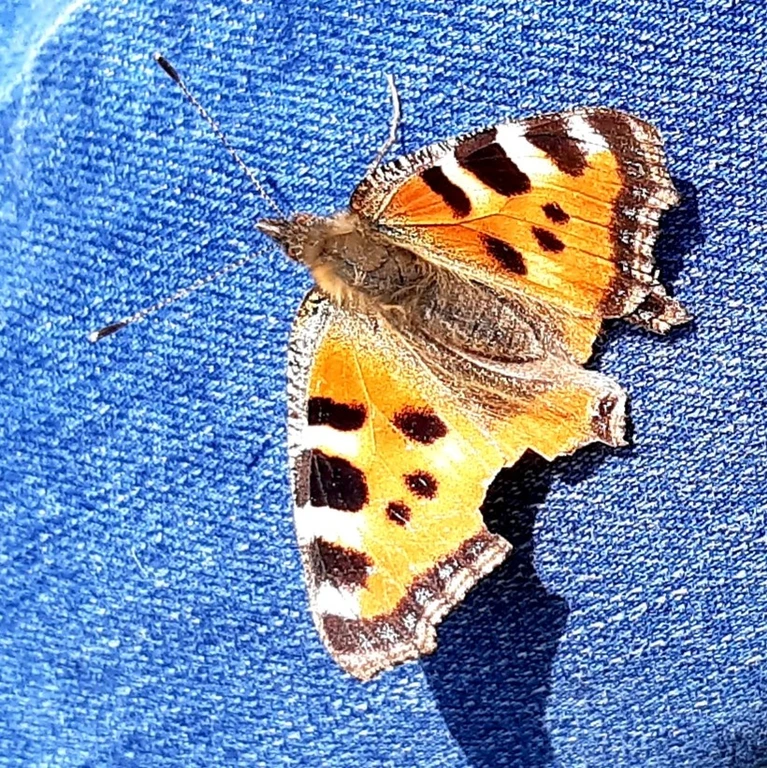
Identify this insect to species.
Aglais urticae
